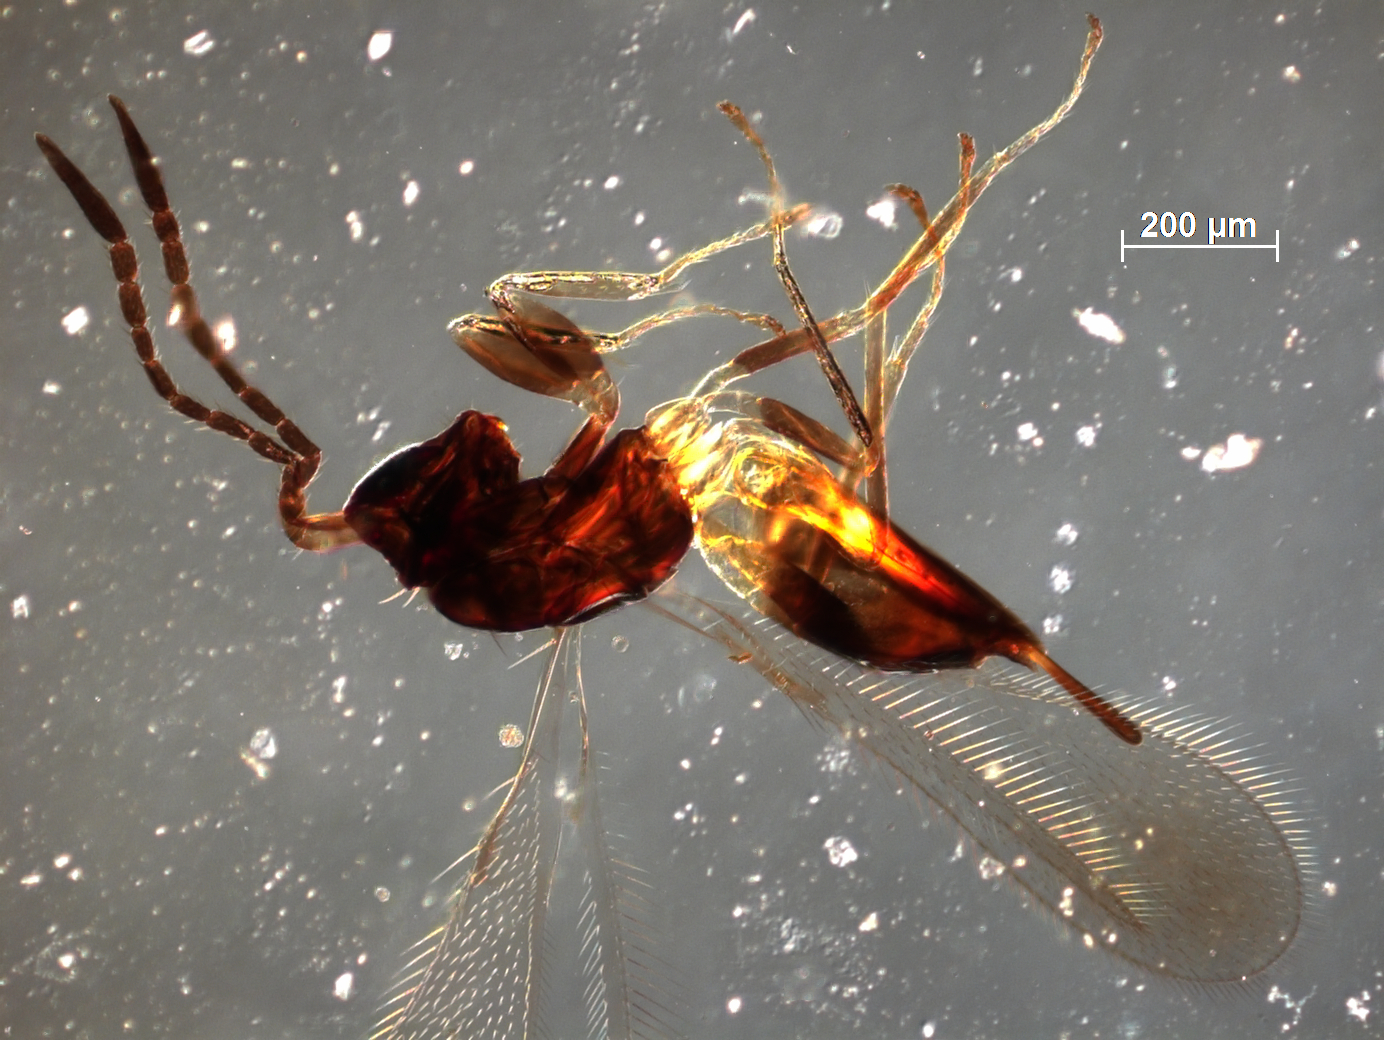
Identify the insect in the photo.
Gonatocerus rivalis
